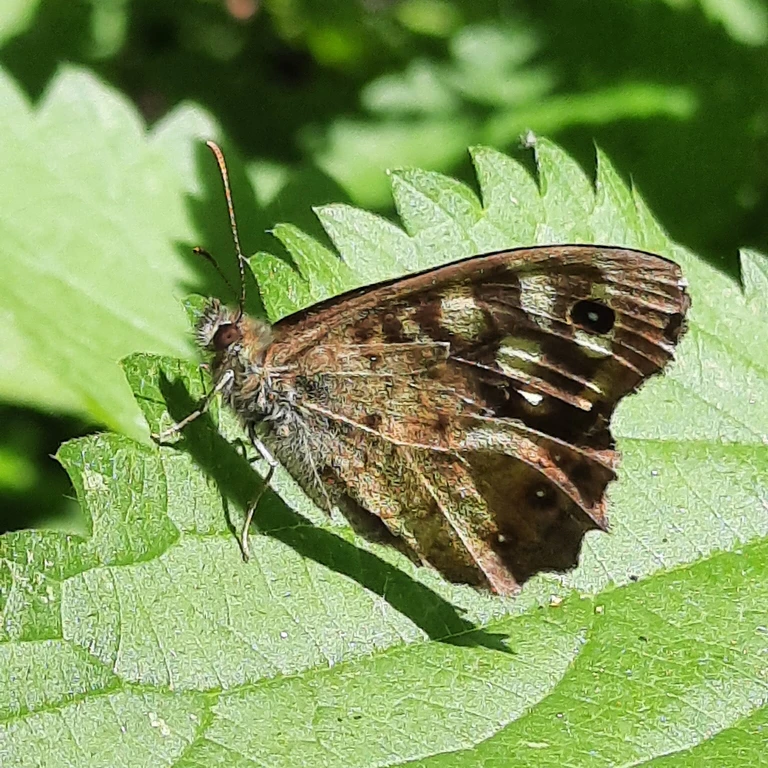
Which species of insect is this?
Pararge aegeria
